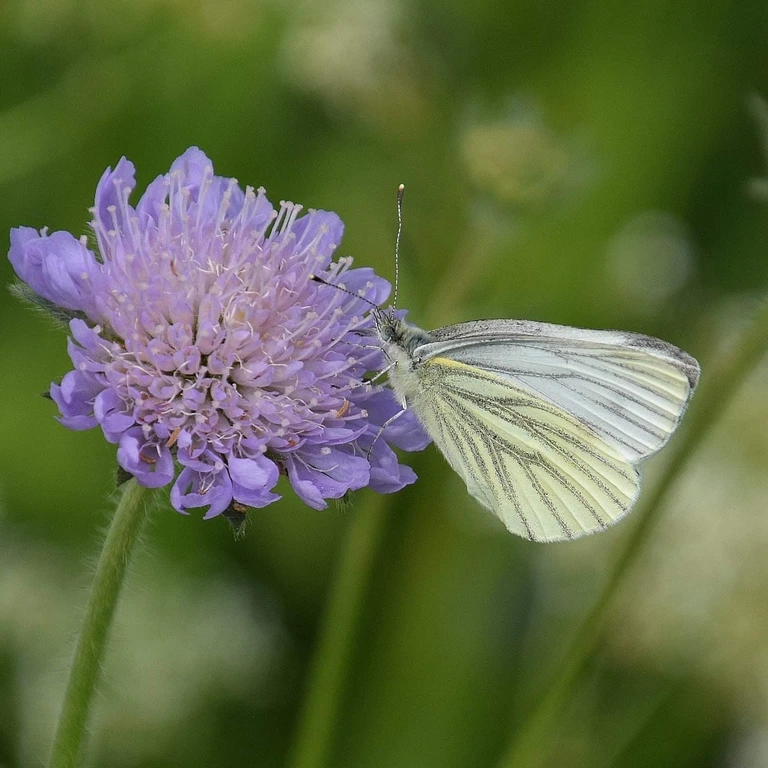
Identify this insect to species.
Pieris napi
